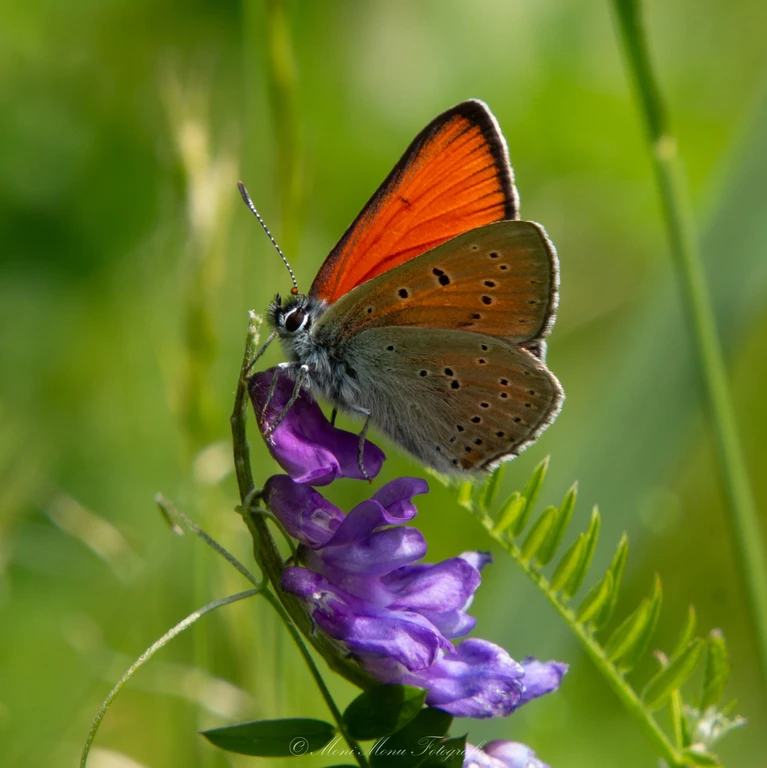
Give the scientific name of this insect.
Lycaena hippothoe (also Palaeochrysophanus hippothoe)
